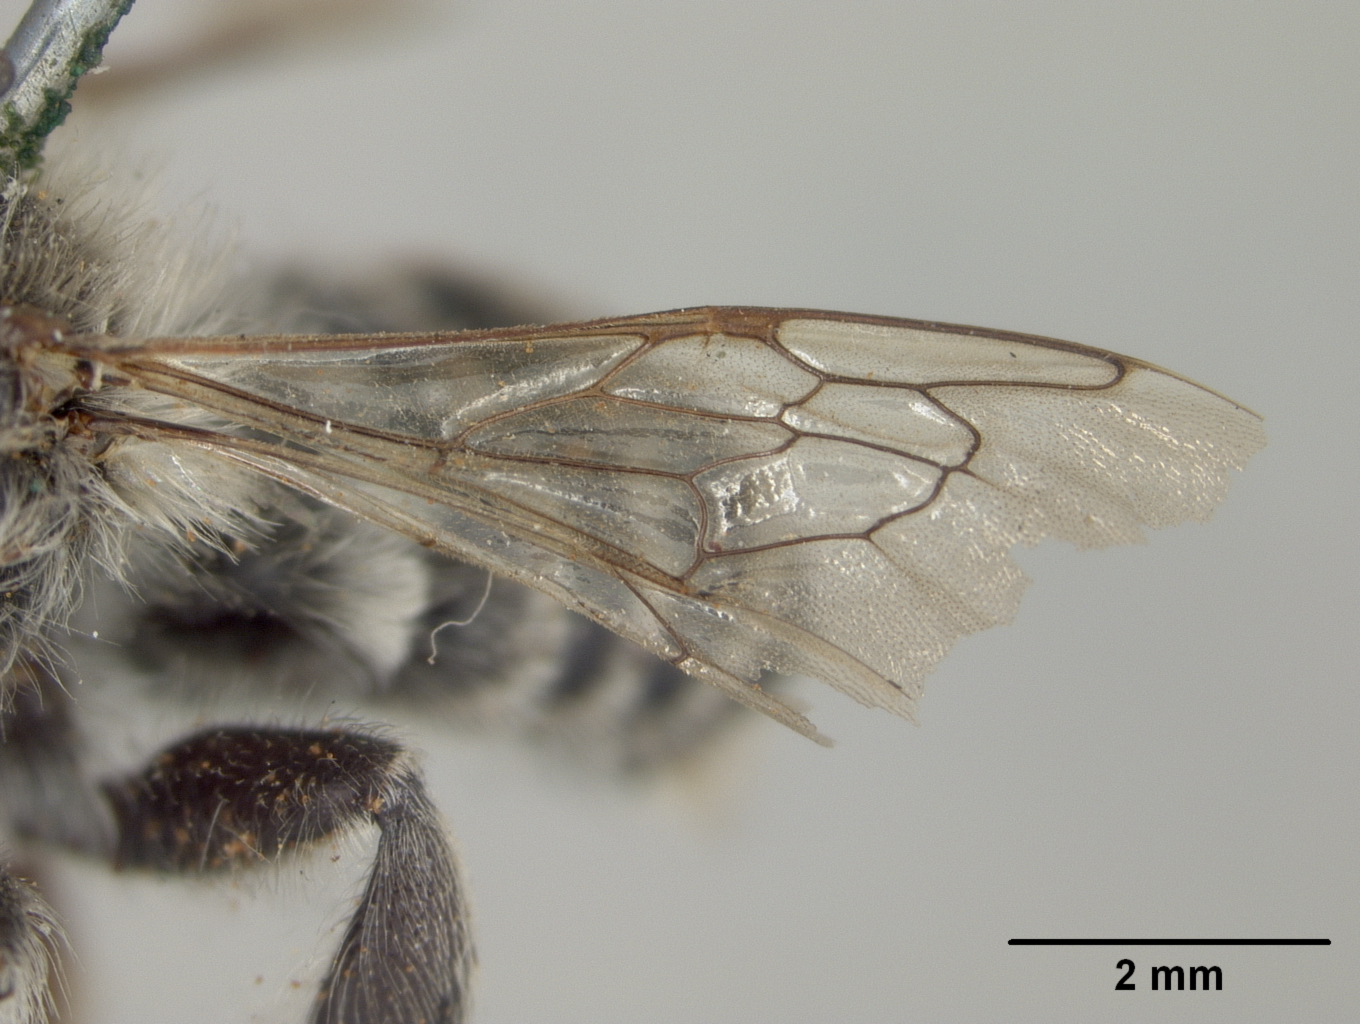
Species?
Megachile gravita
